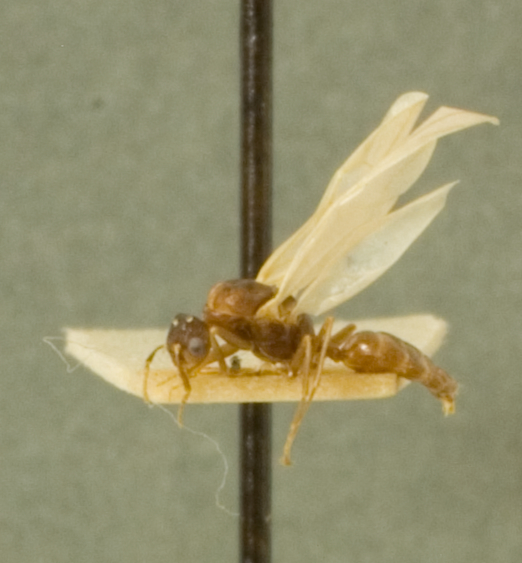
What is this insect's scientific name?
Camponotus manni
